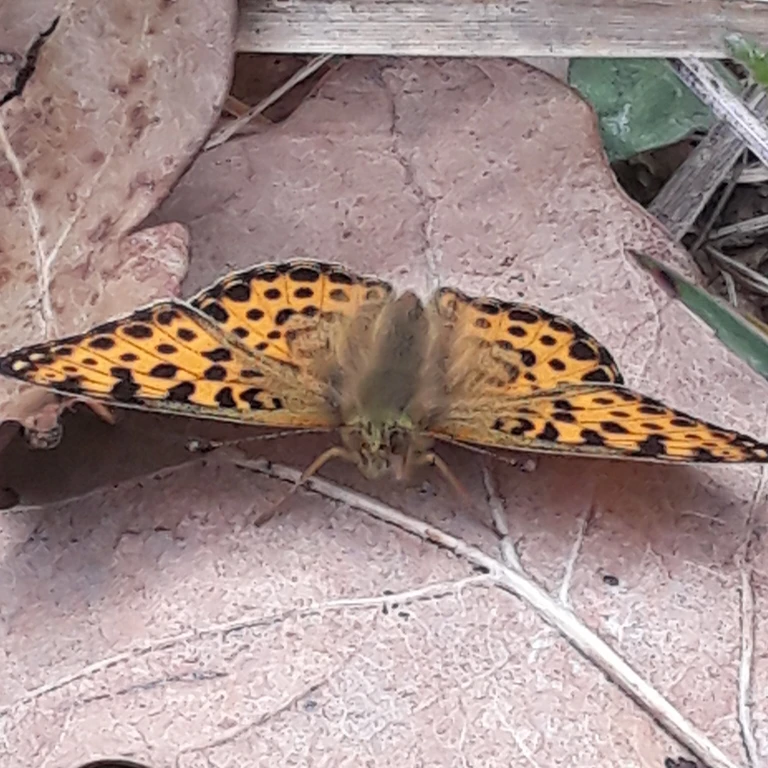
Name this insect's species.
Issoria lathonia
